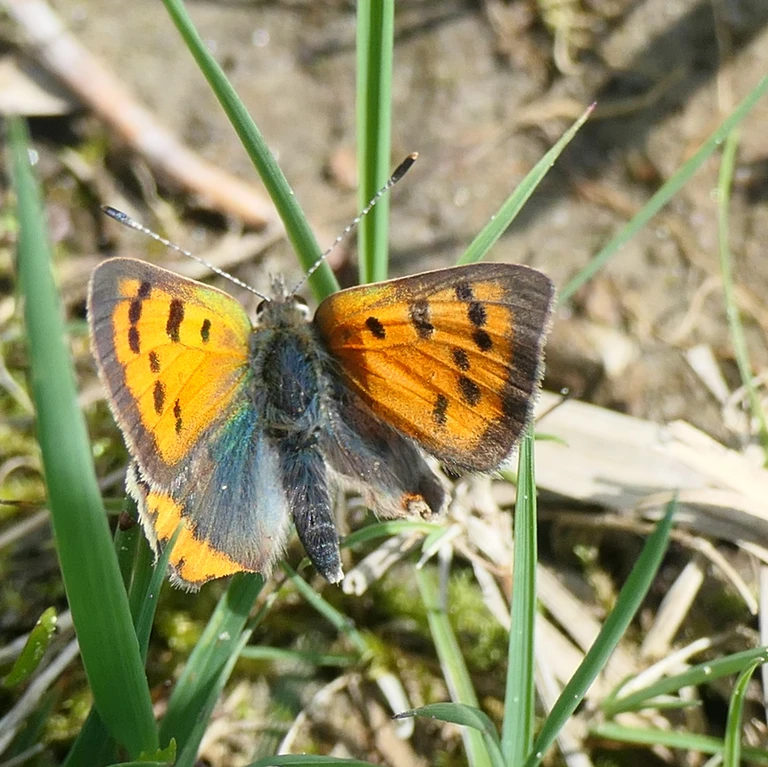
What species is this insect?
Lycaena phlaeas
